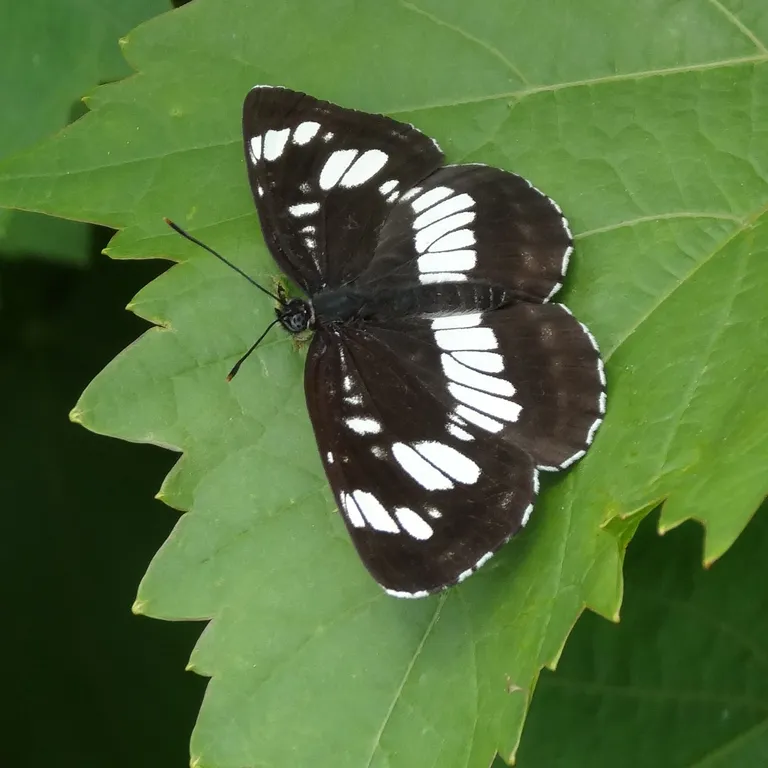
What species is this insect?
Neptis rivularis
